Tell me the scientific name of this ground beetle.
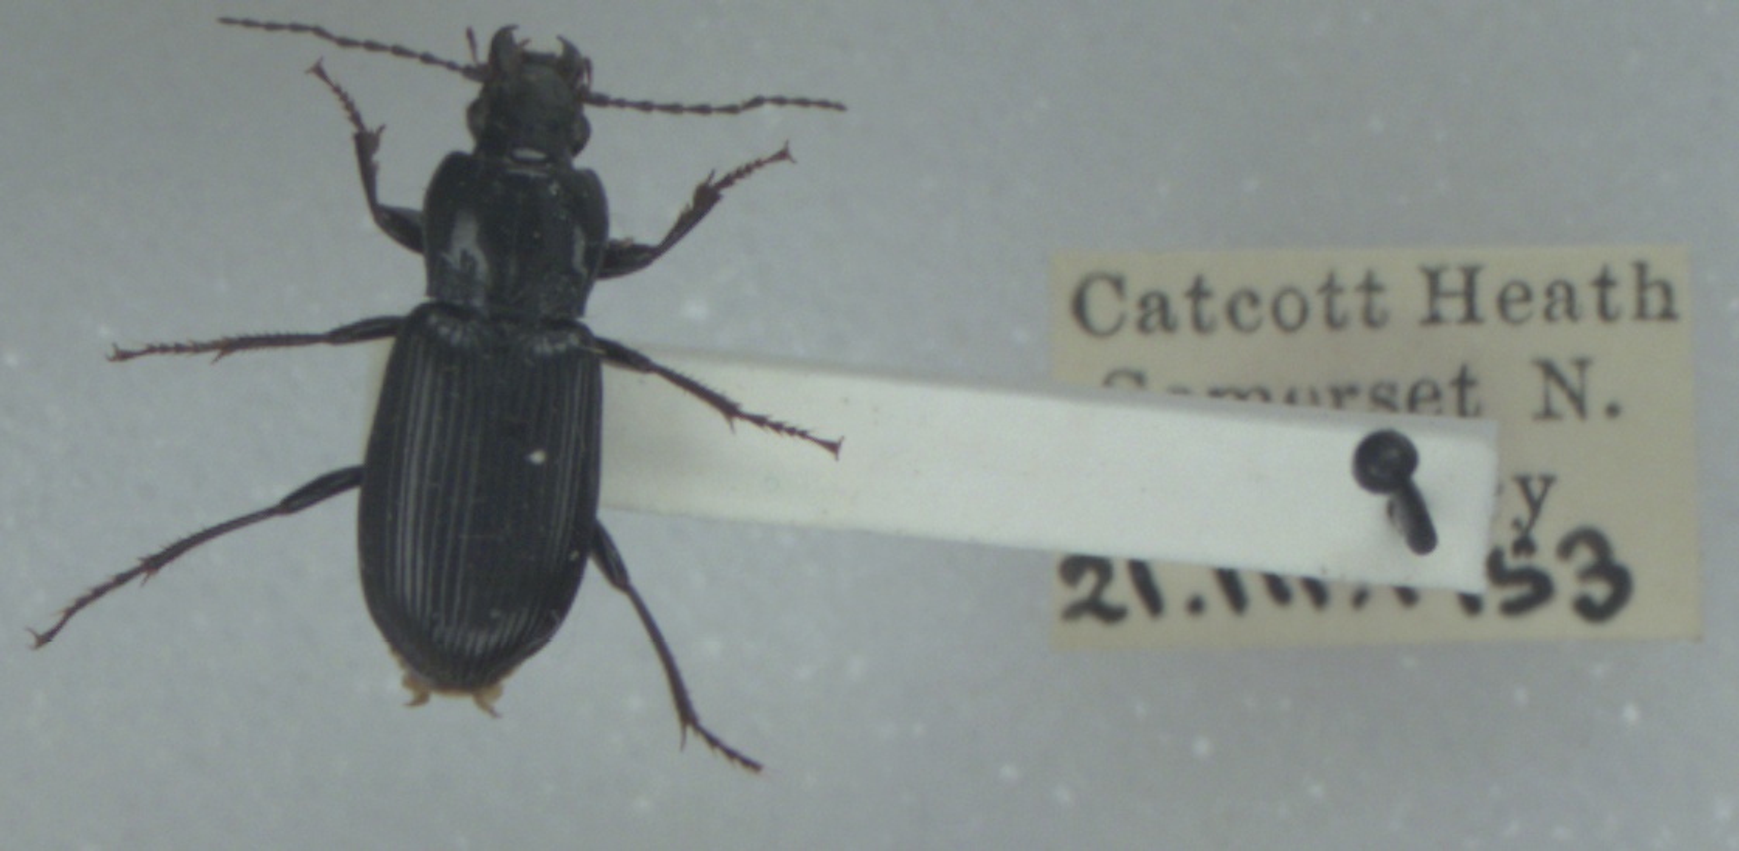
Pterostichus anthracinus
